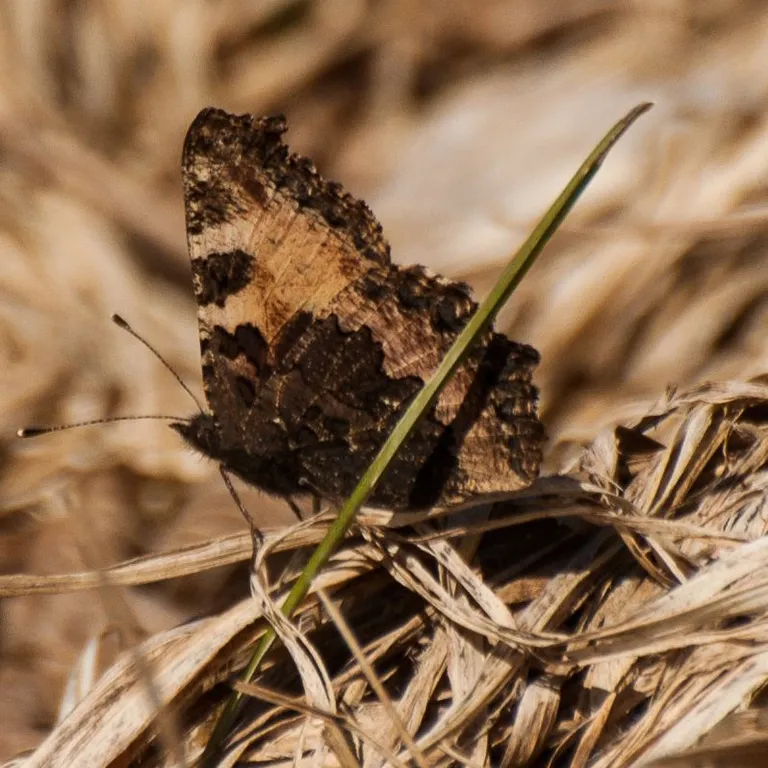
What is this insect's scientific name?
Aglais urticae
